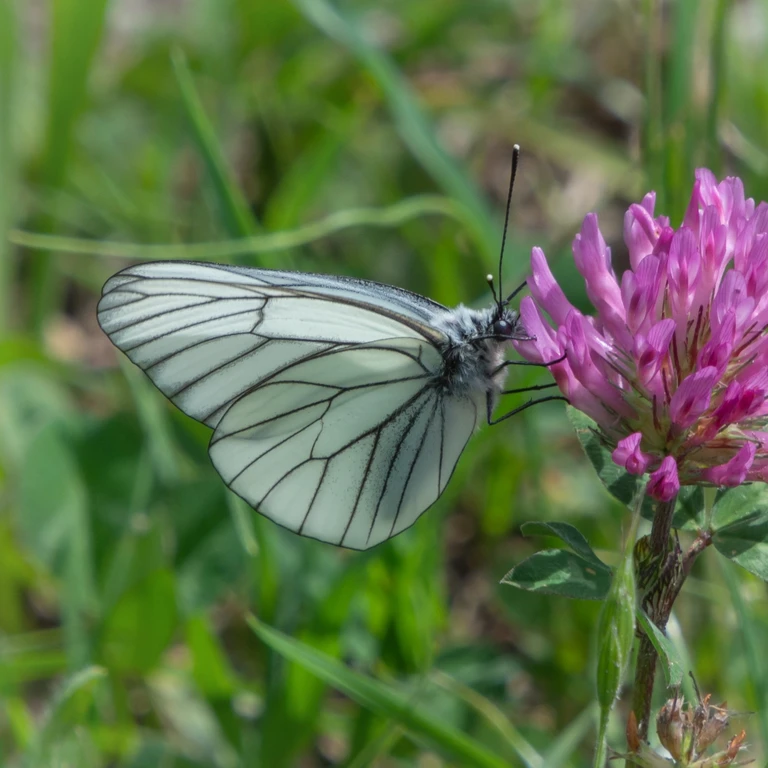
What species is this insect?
Aporia crataegi
